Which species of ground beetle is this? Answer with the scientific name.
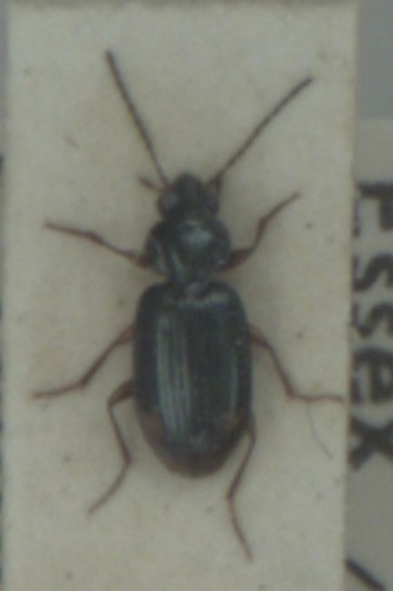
Bembidion biguttatum
